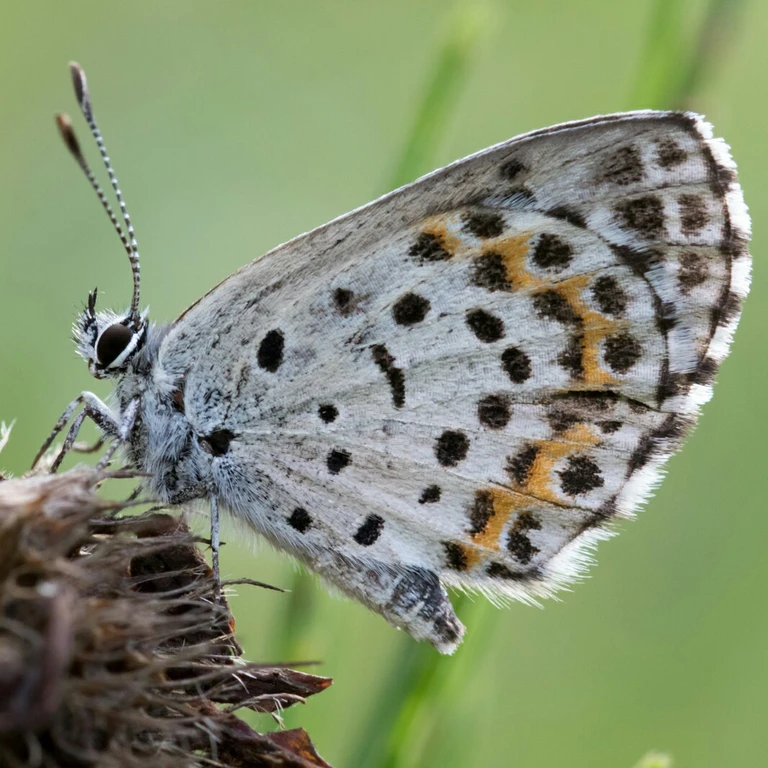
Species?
Scolitantides orion
